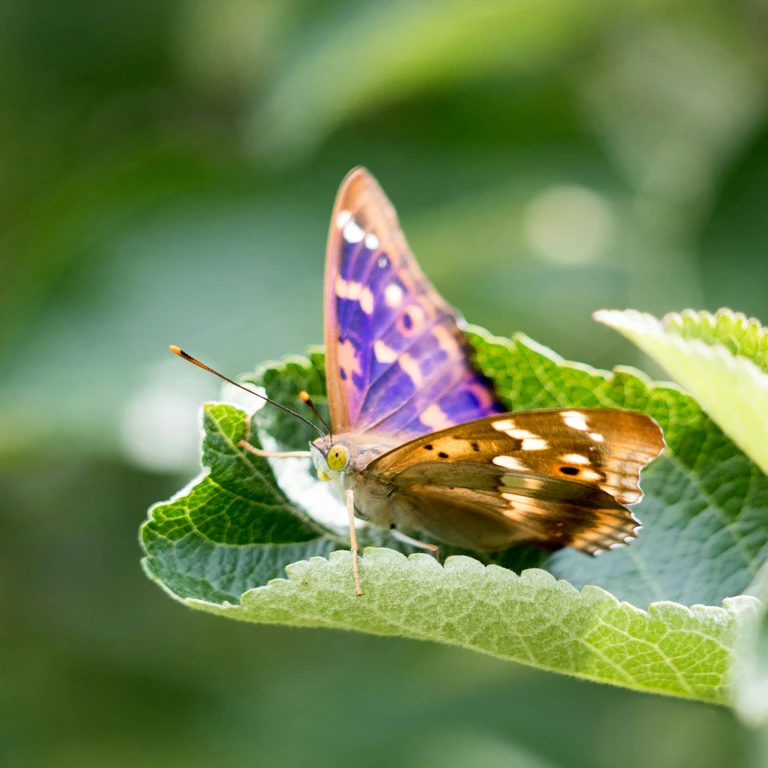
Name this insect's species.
Apatura ilia
